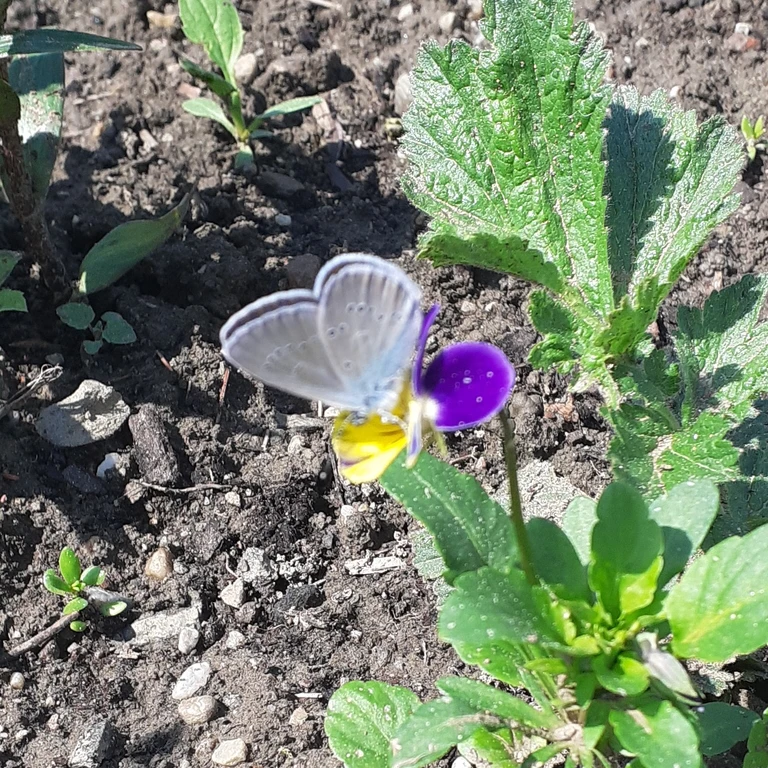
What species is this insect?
Cyaniris semiargus
